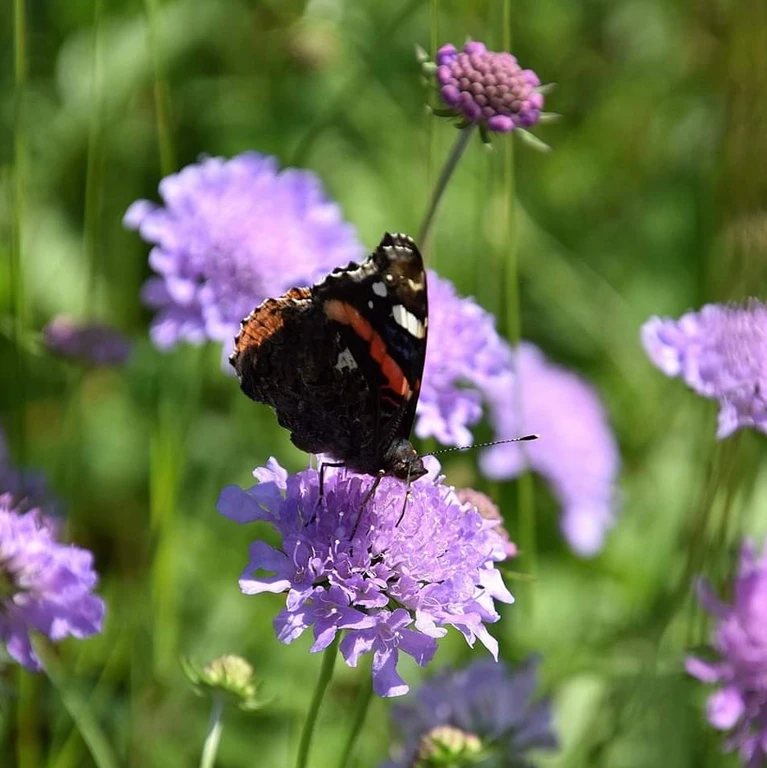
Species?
Vanessa atalanta
